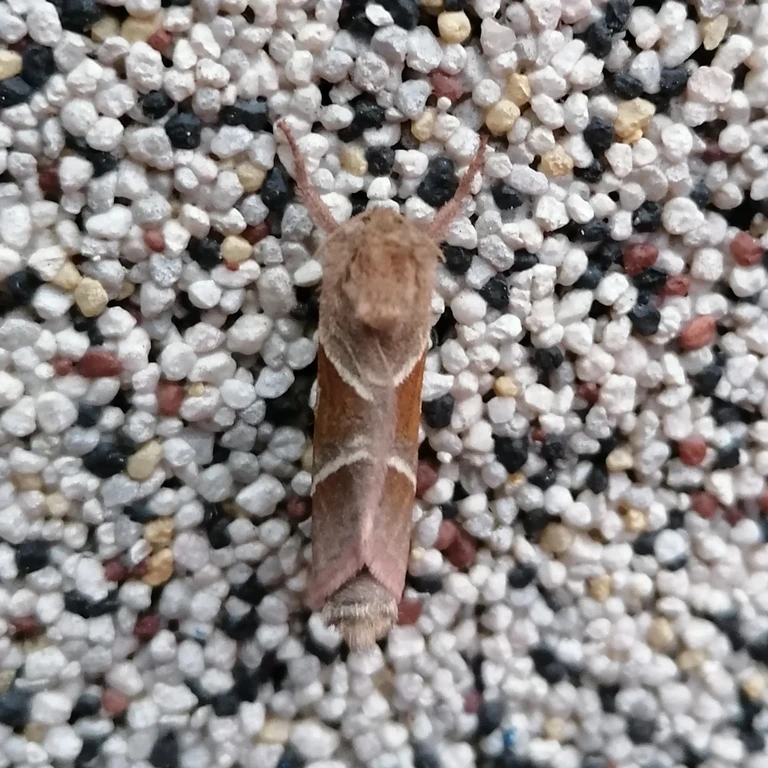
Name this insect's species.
Triodia sylvina
